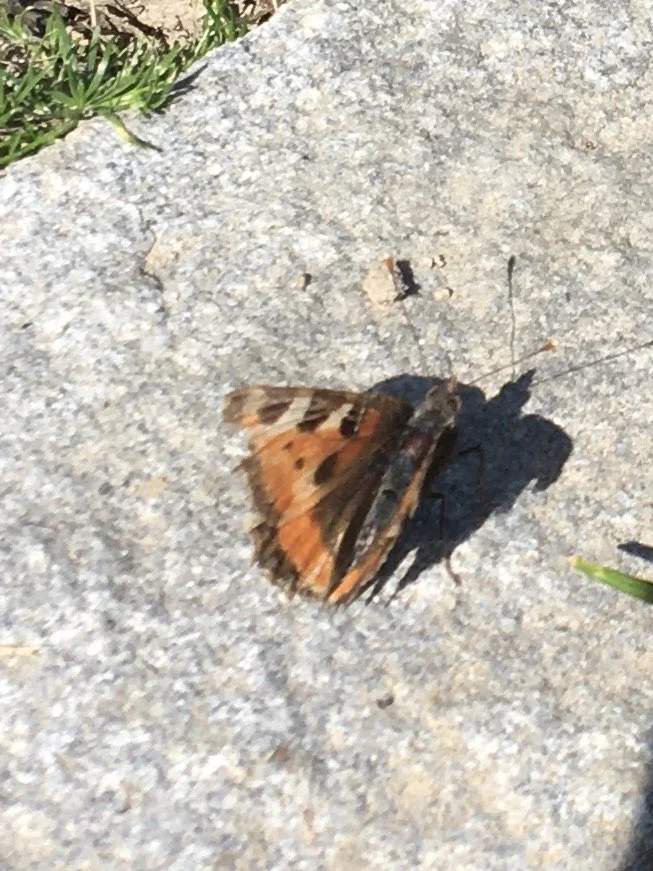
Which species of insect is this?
Aglais urticae
